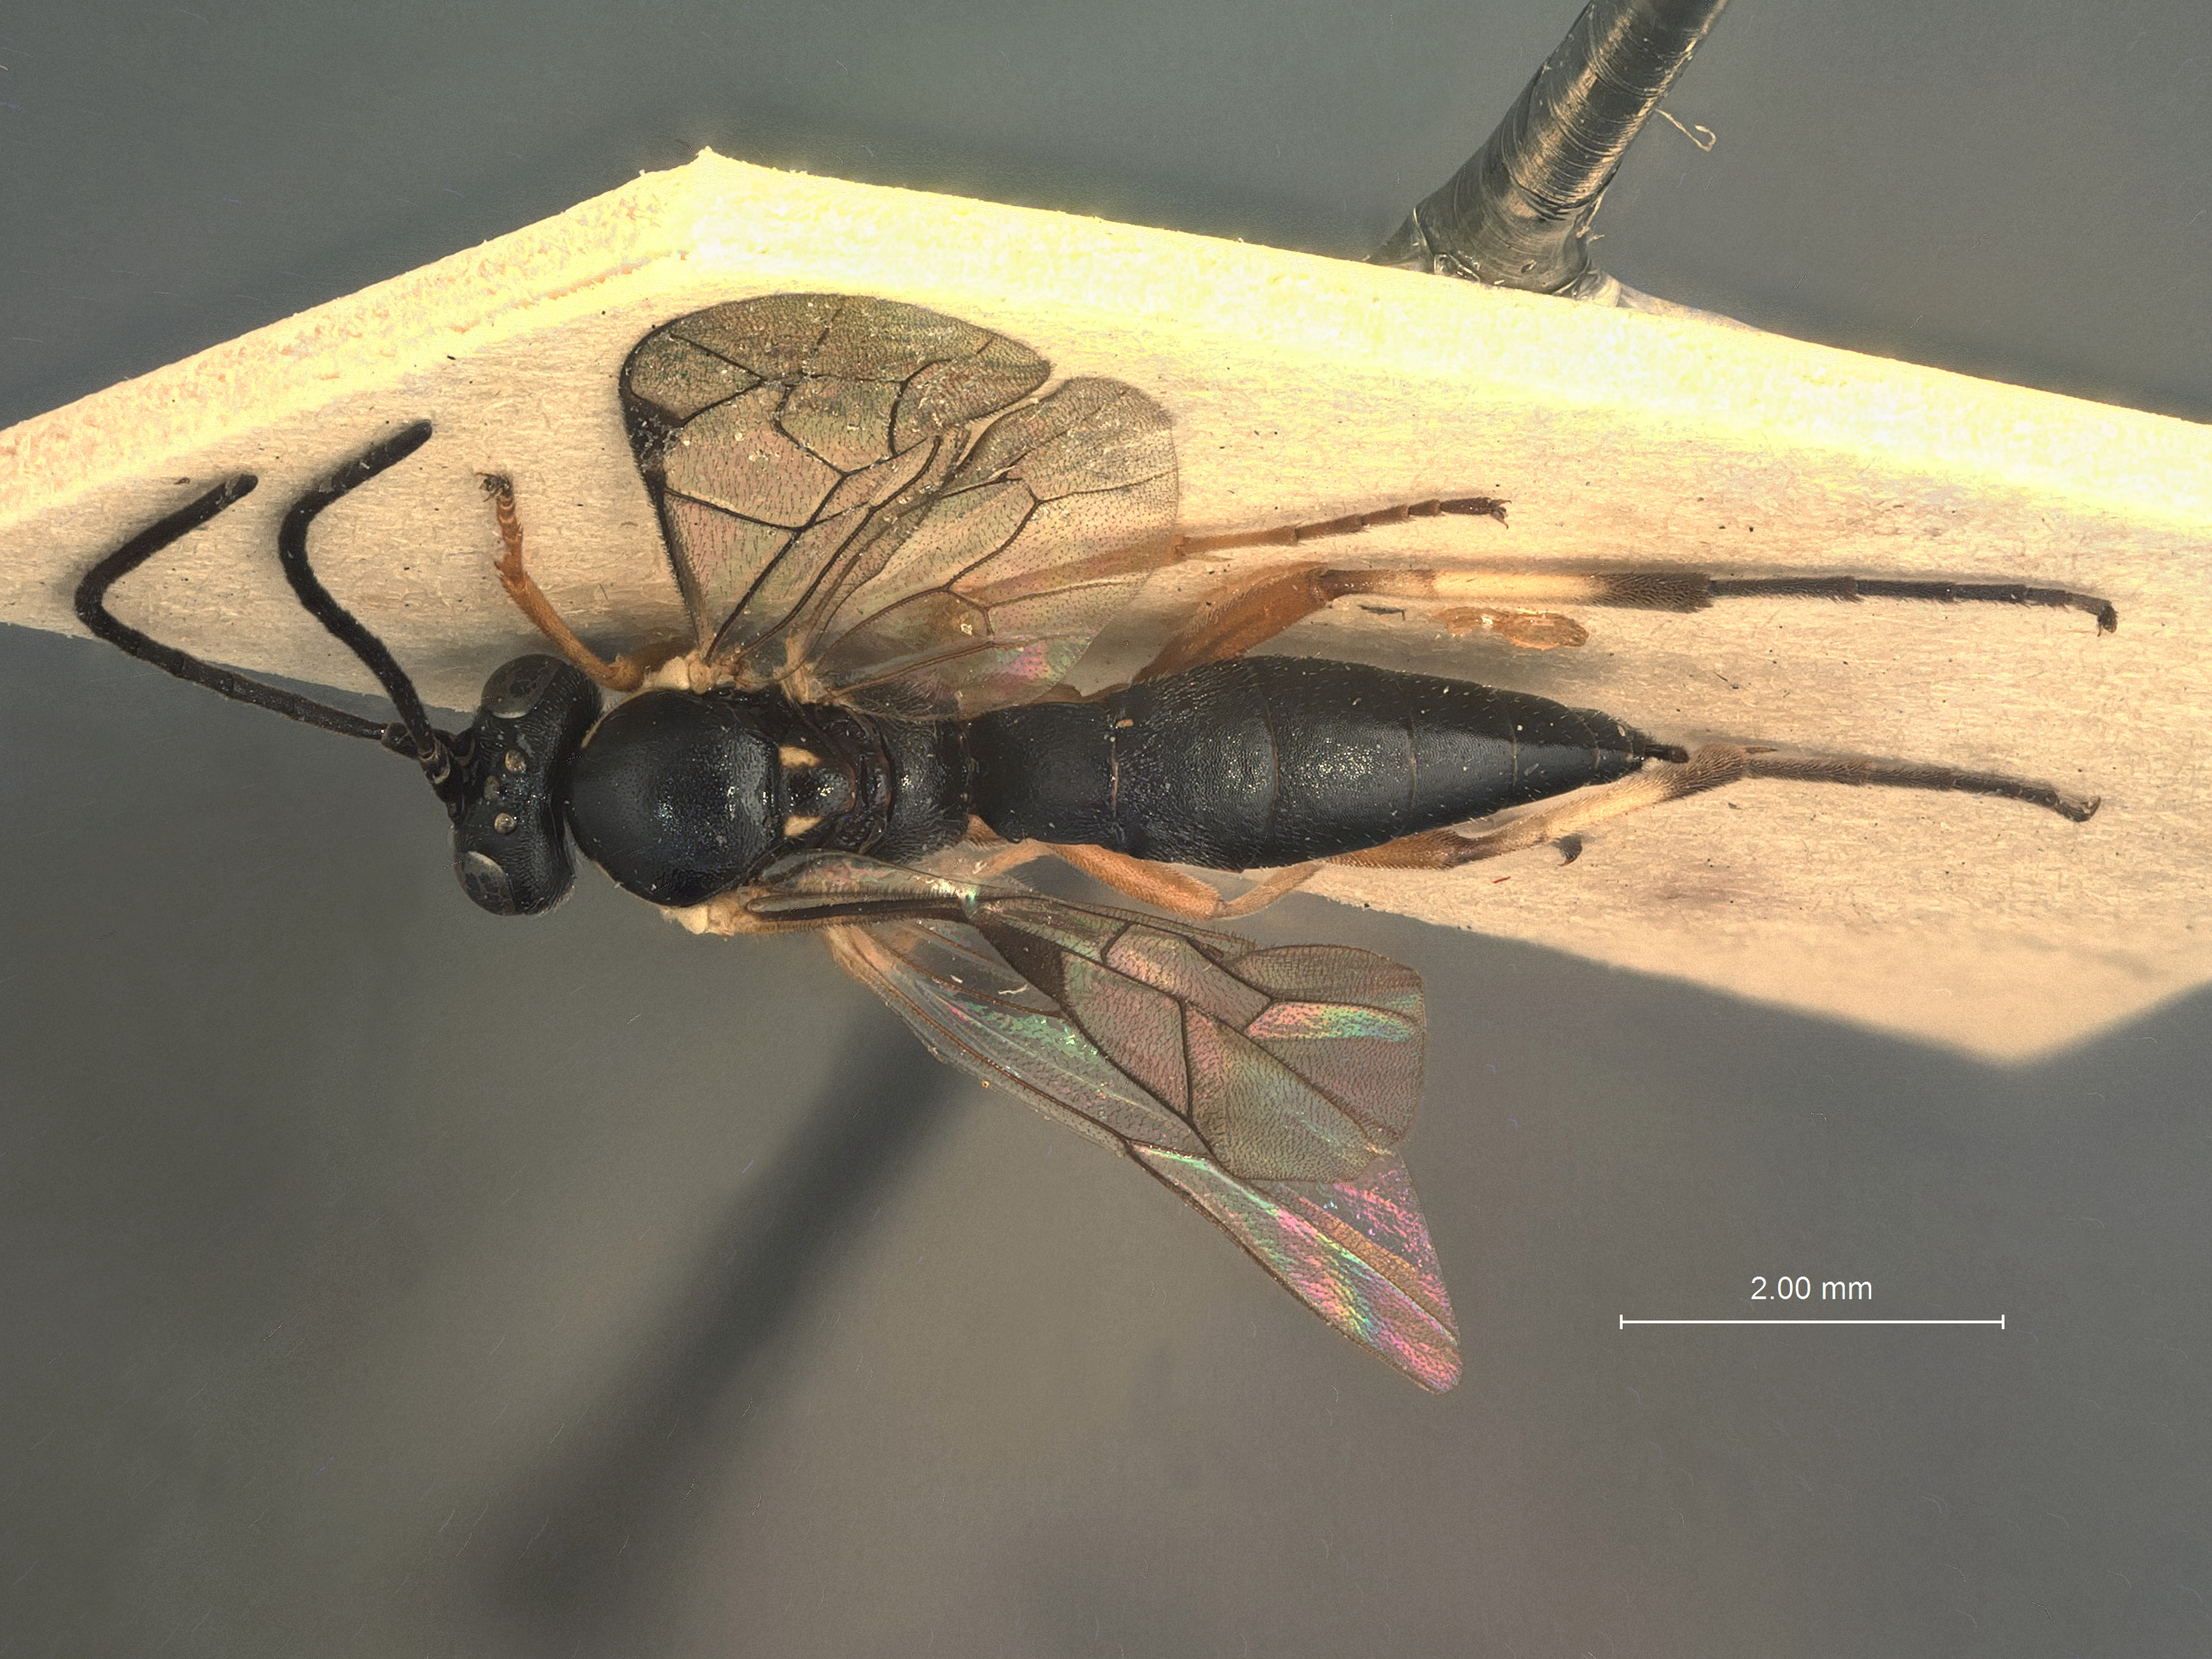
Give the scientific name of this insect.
Homocidus subopacus
